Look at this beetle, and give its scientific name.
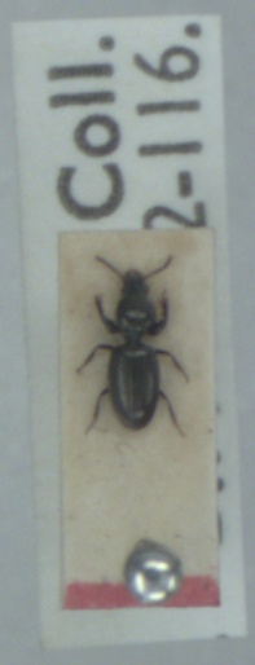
Dyschirius aeneus
